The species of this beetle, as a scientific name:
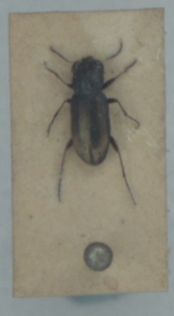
Notiophilus substriatus
